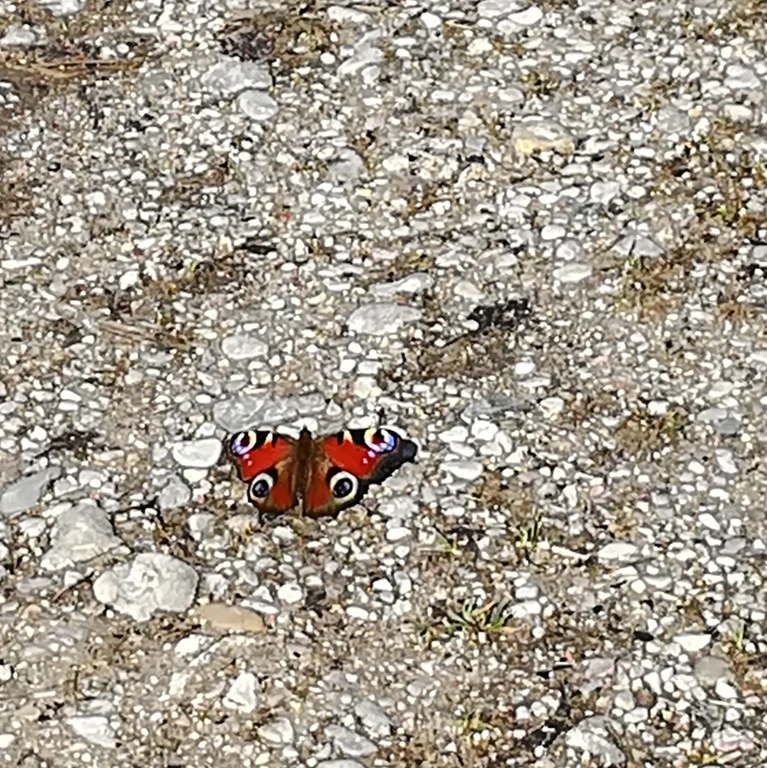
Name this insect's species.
Aglais io
